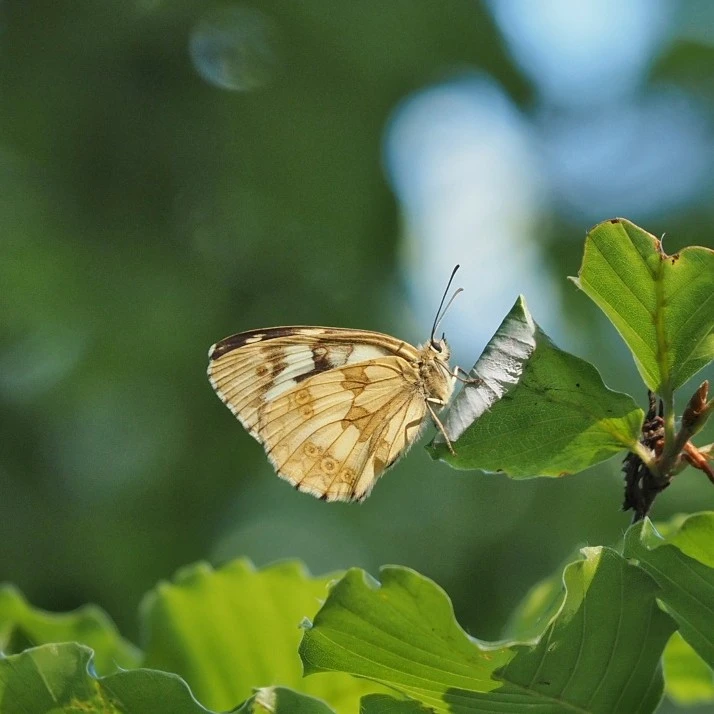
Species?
Melanargia galathea
